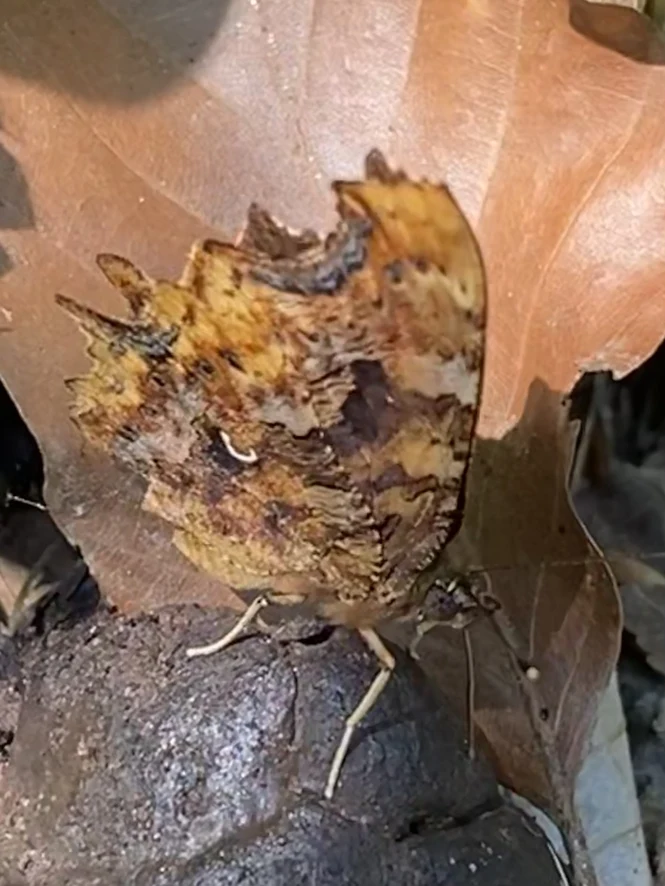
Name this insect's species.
Polygonia c-album
